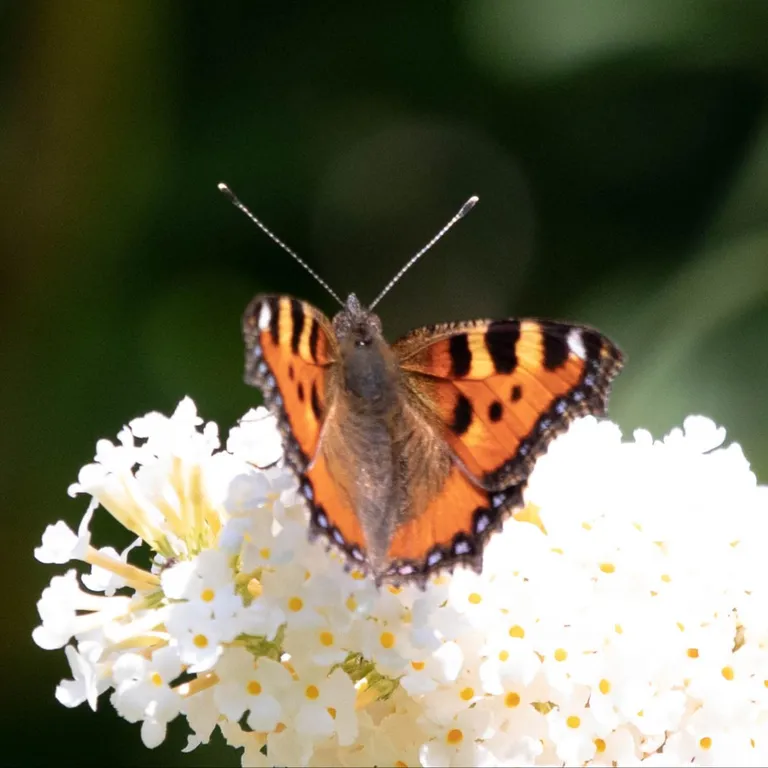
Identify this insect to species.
Aglais urticae
